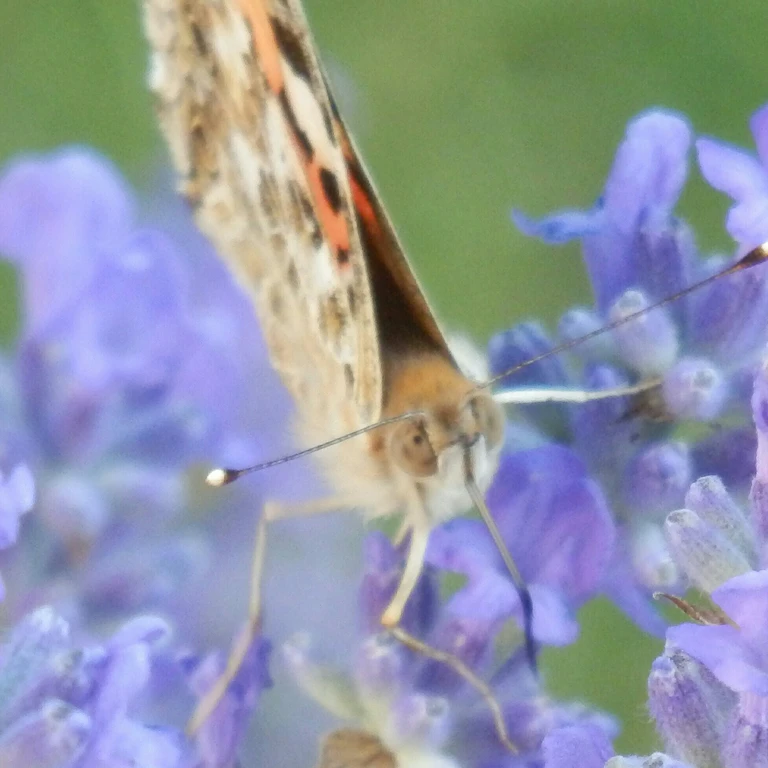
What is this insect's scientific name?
Vanessa cardui
